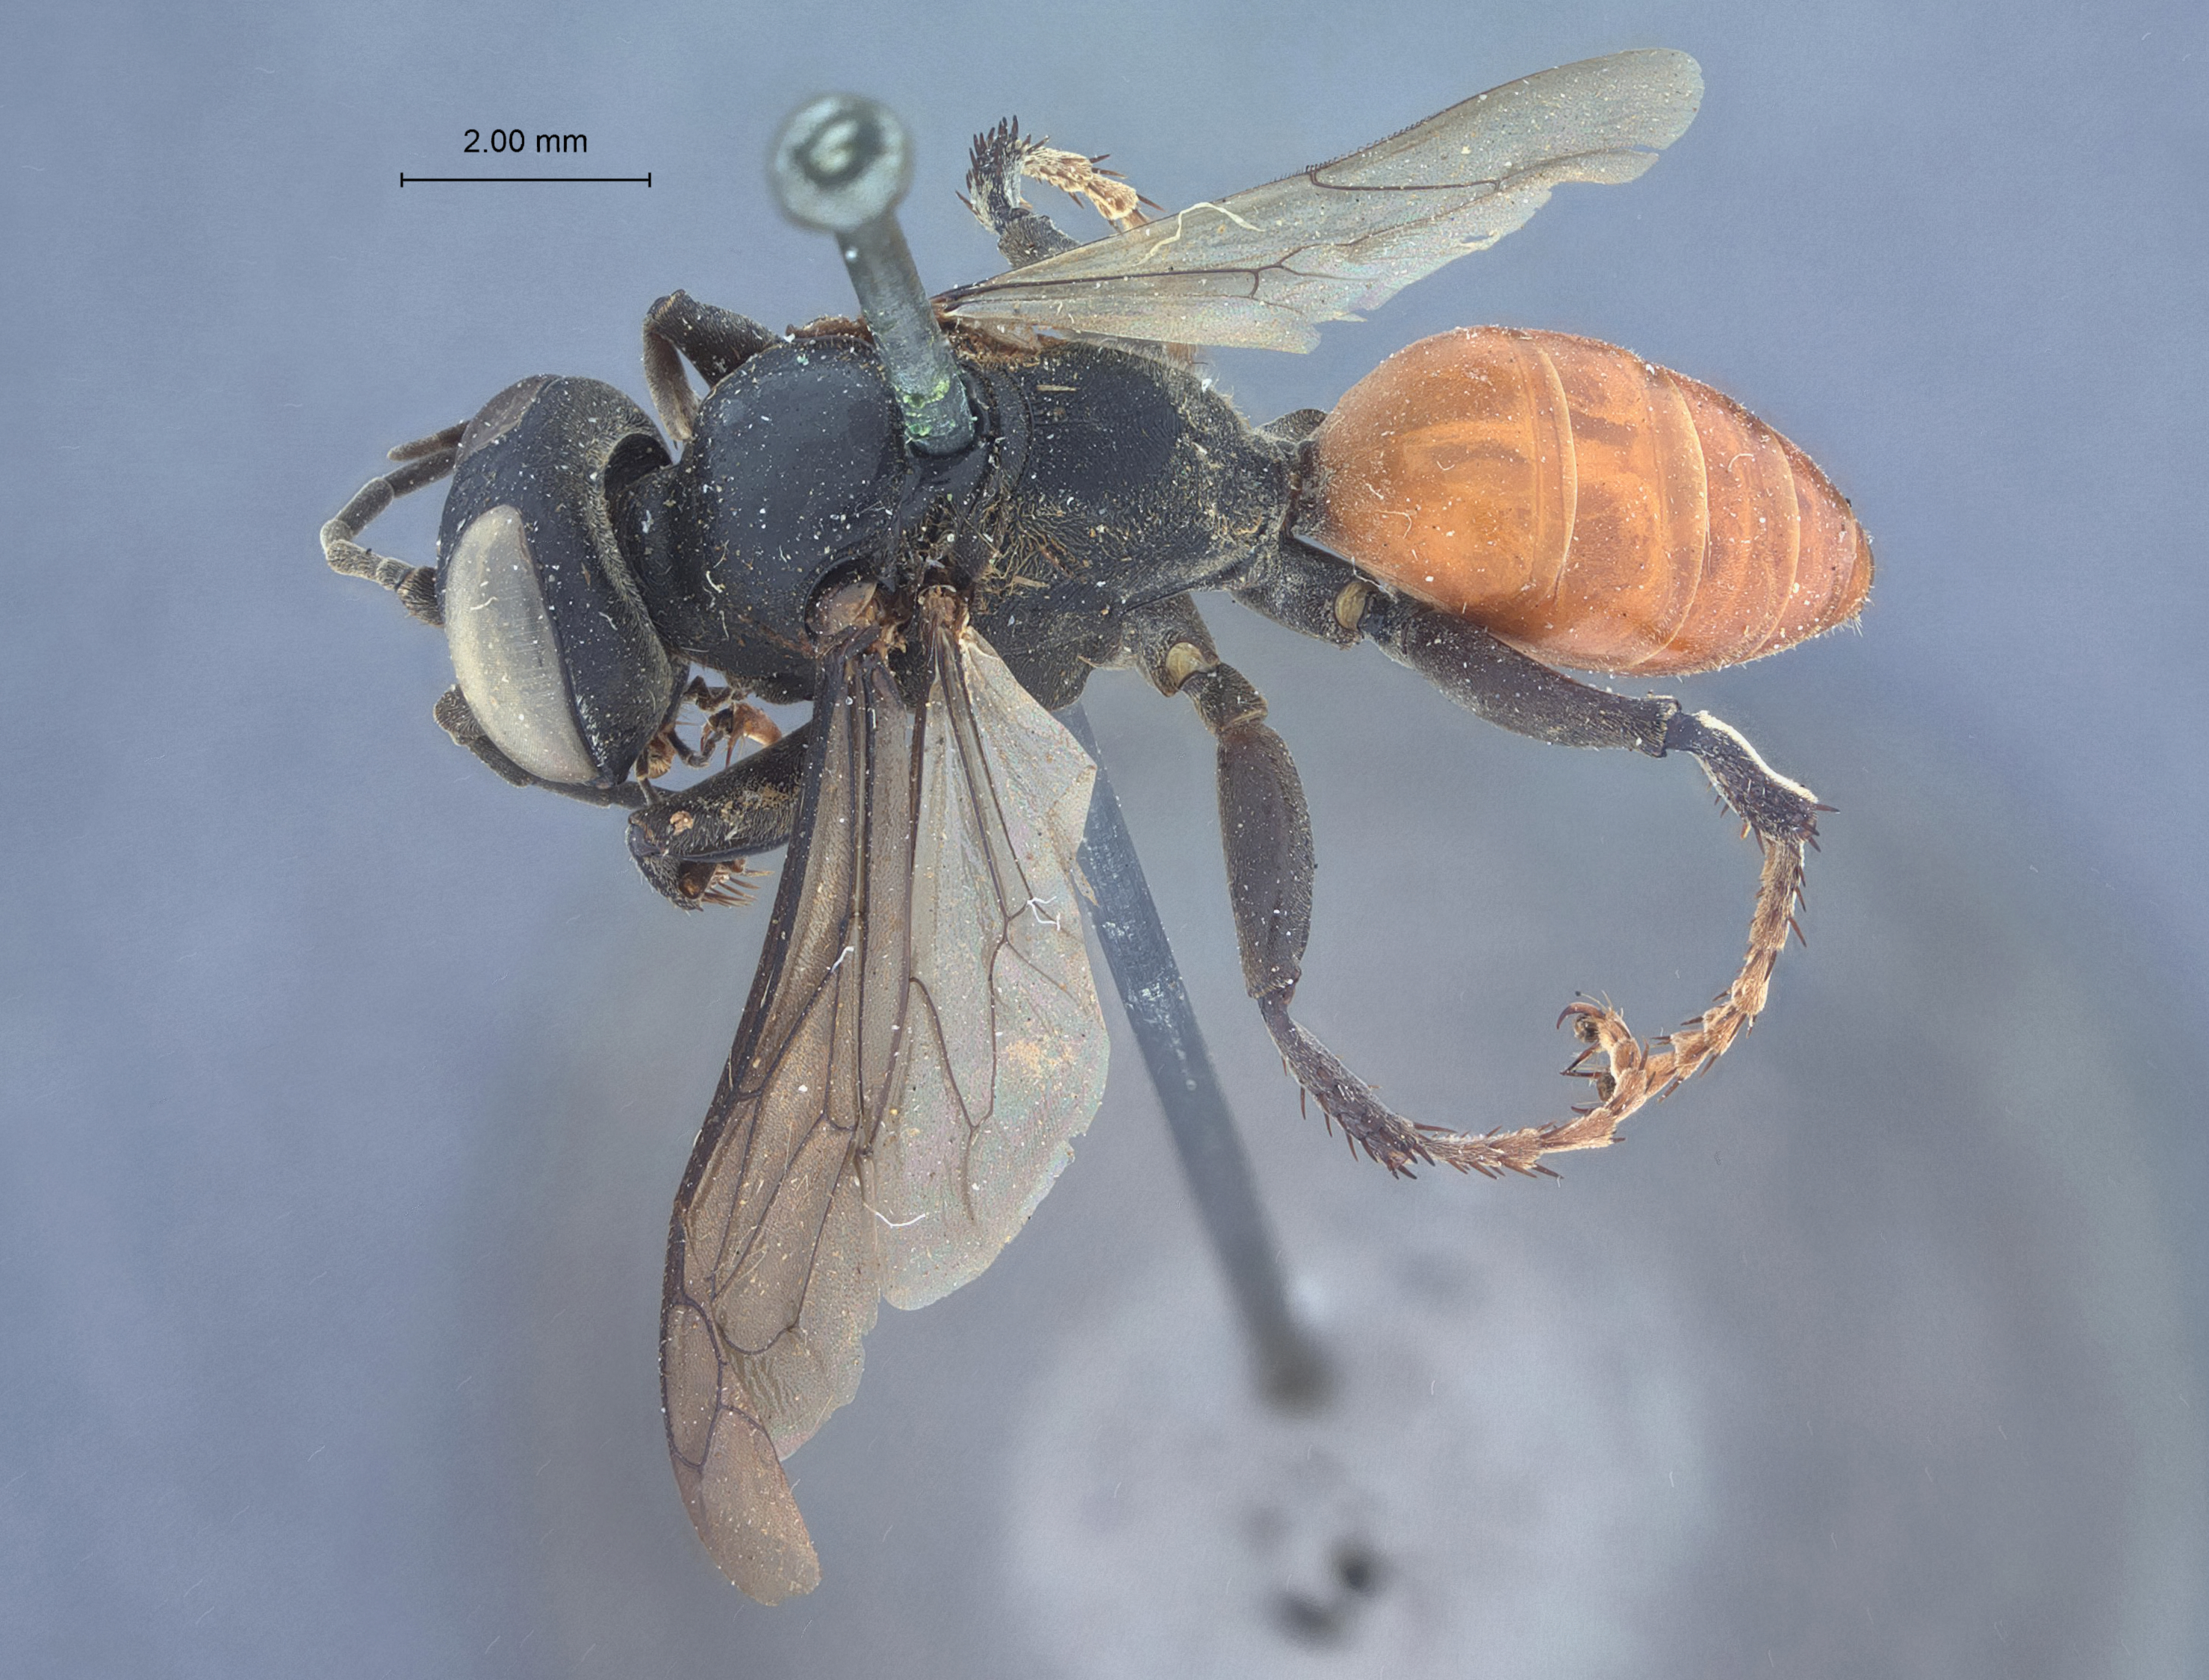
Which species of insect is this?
Ancistromma dolosa
